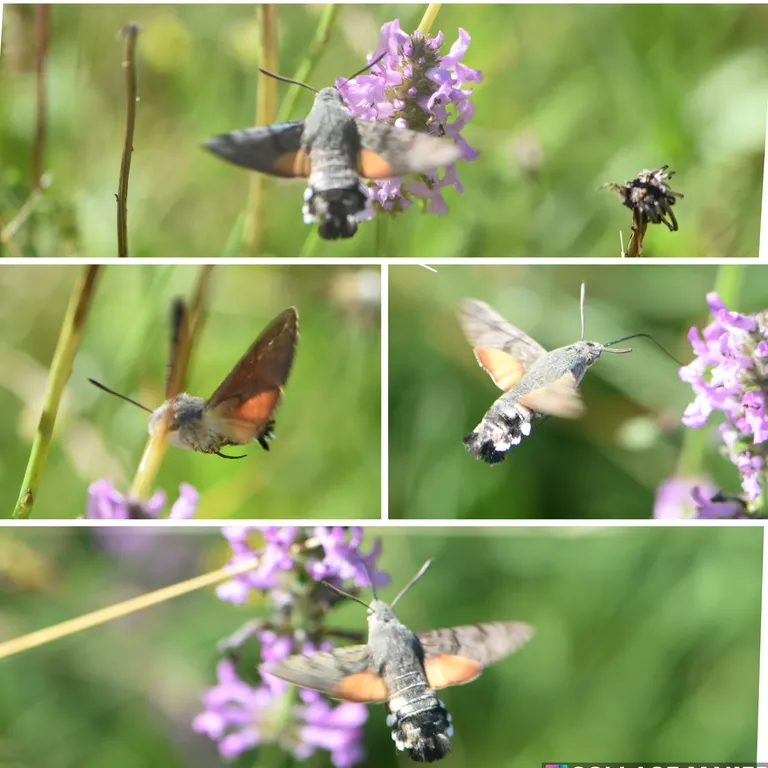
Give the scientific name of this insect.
Macroglossum stellatarum
